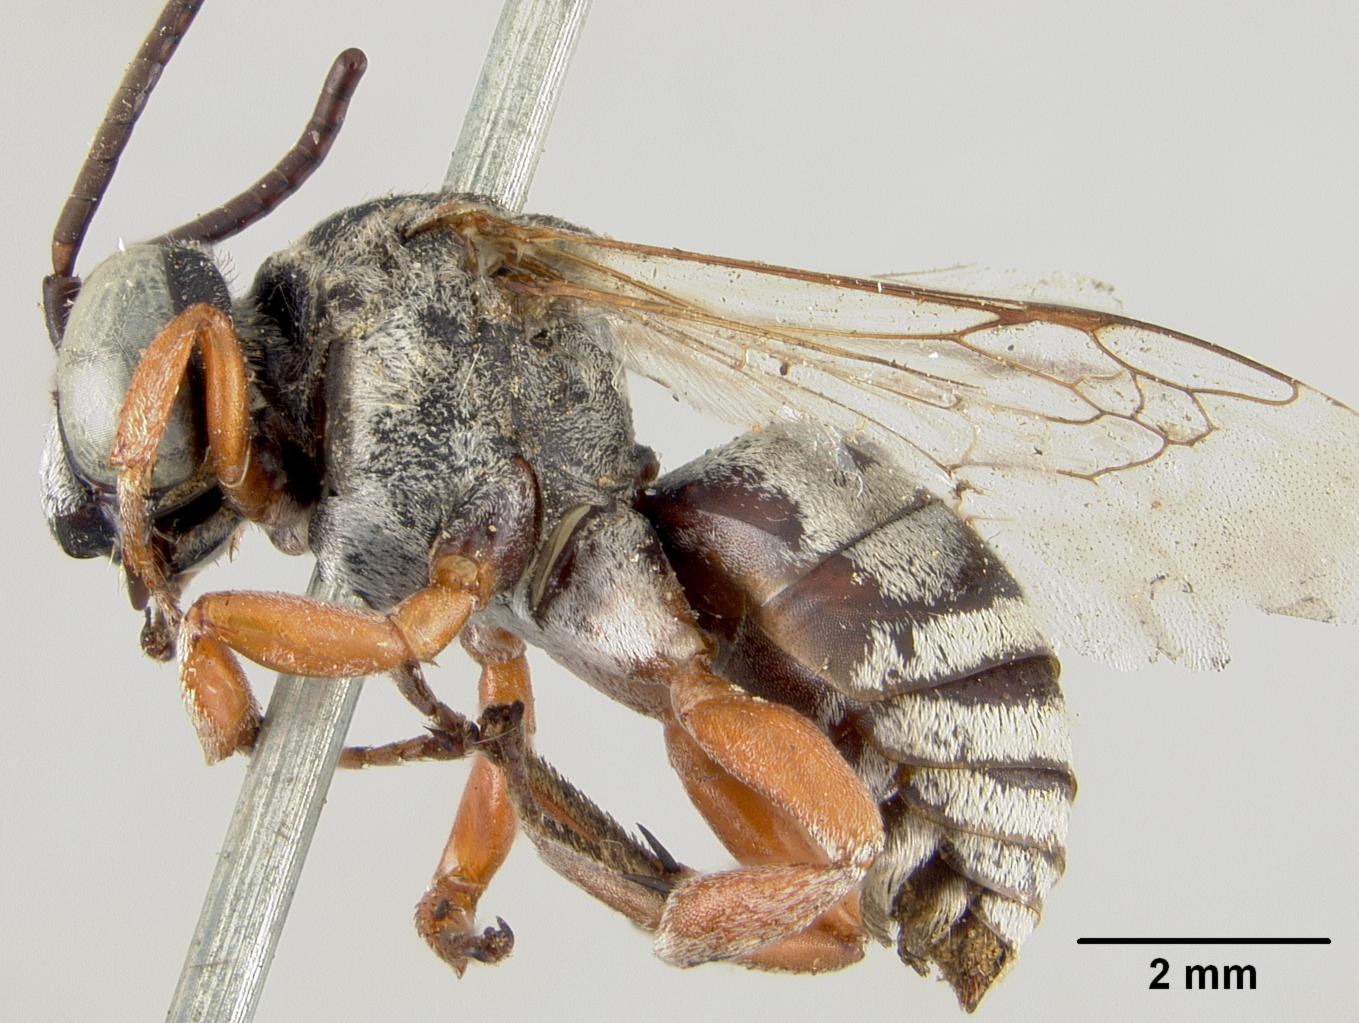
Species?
Triepeolus isocomae
